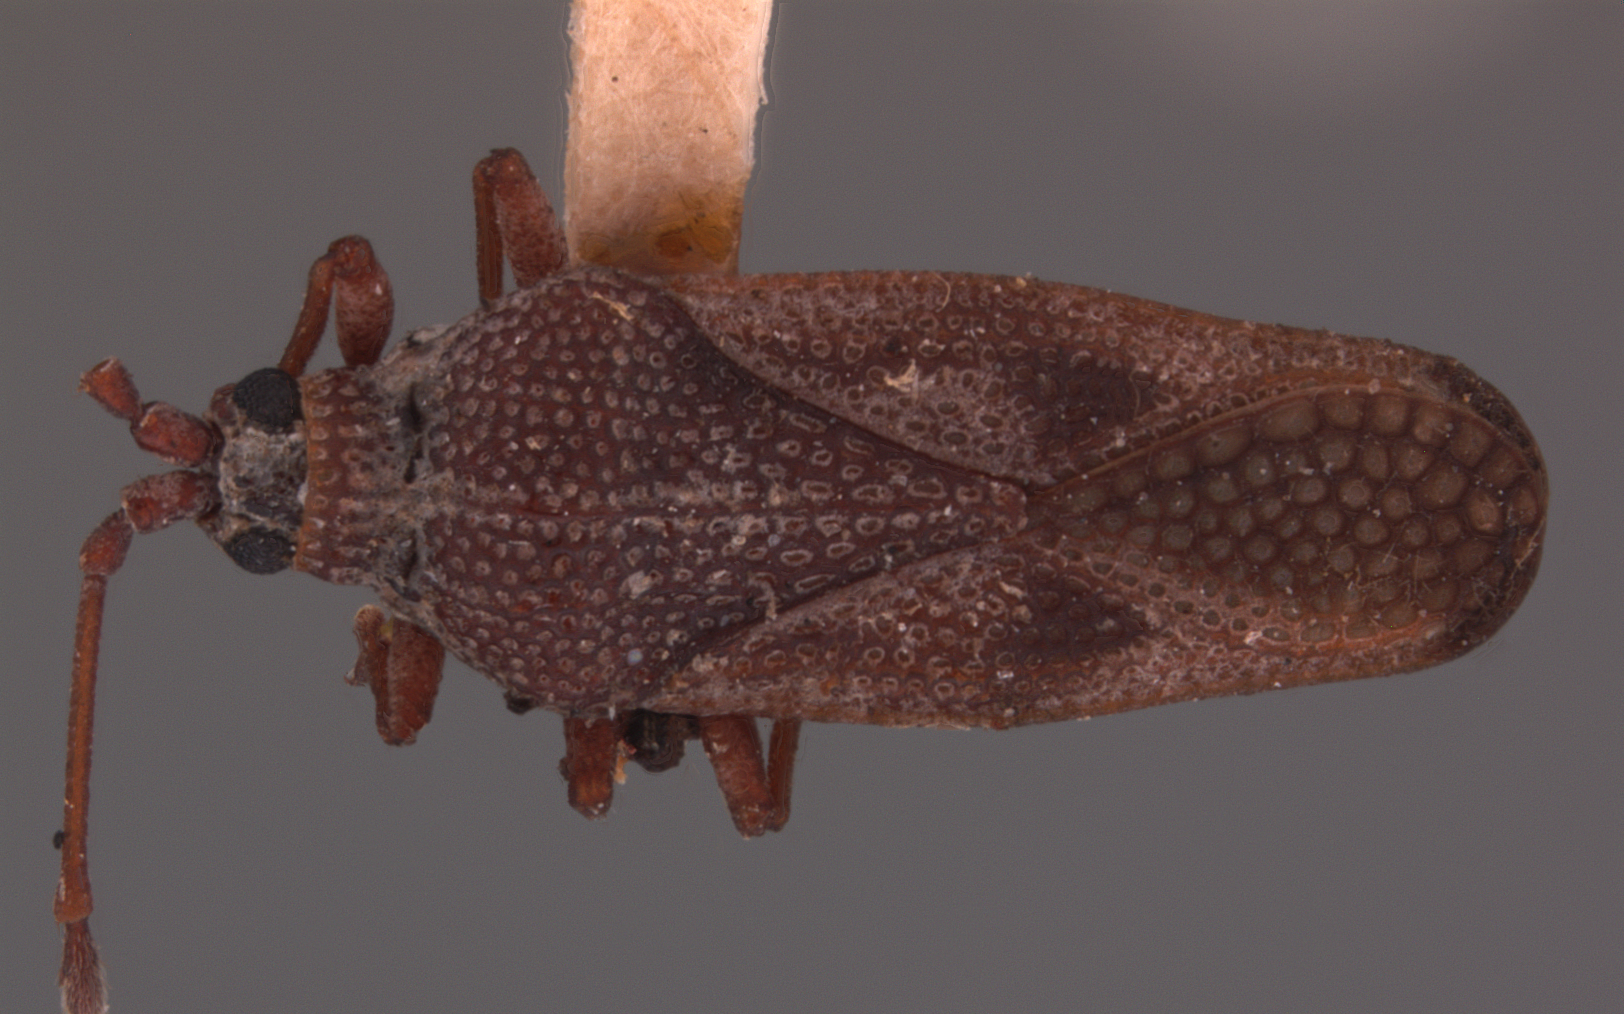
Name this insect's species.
Leptoypha hospita
